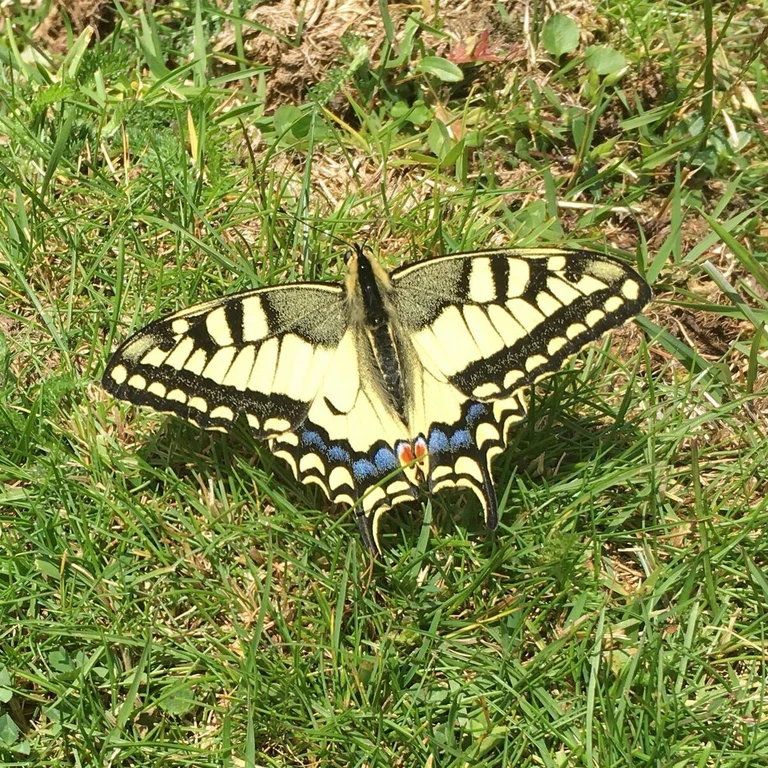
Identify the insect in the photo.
Papilio machaon
